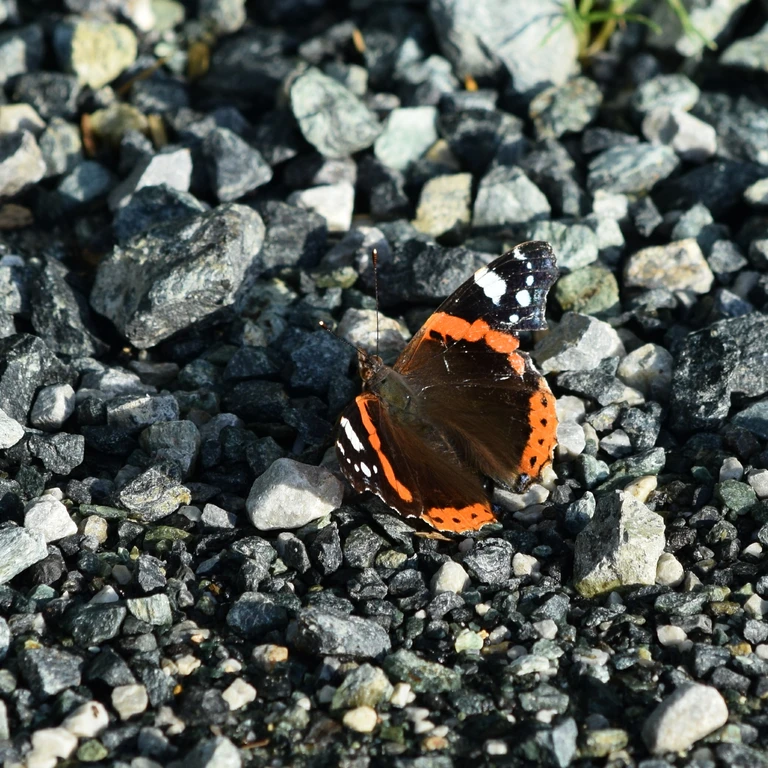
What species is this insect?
Vanessa atalanta
